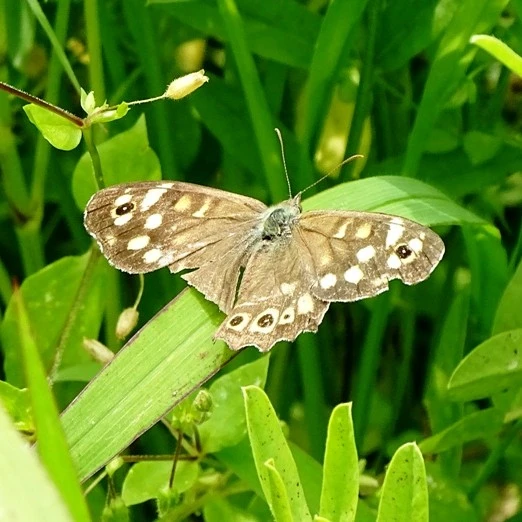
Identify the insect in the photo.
Pararge aegeria
